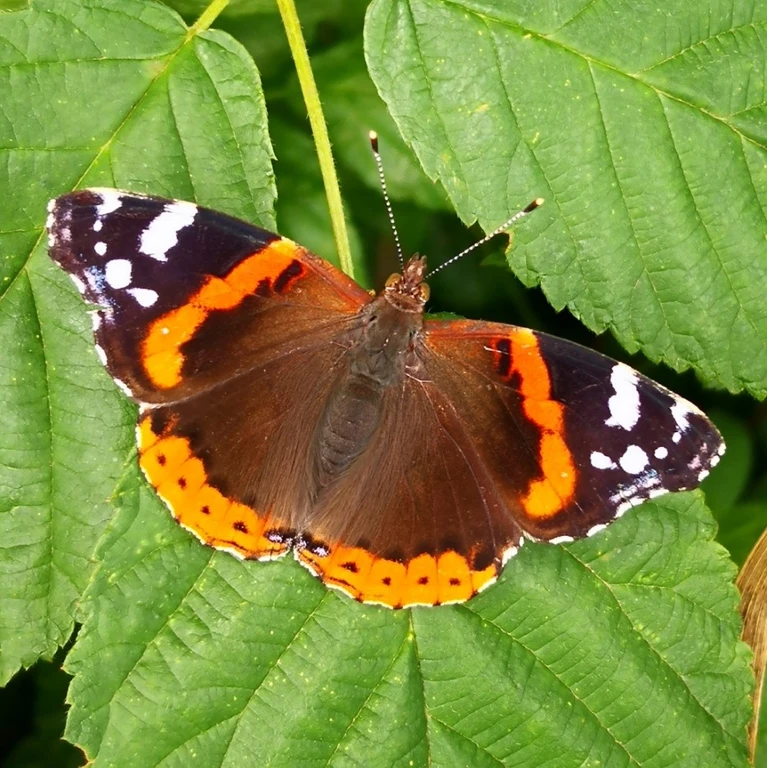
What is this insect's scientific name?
Vanessa atalanta
